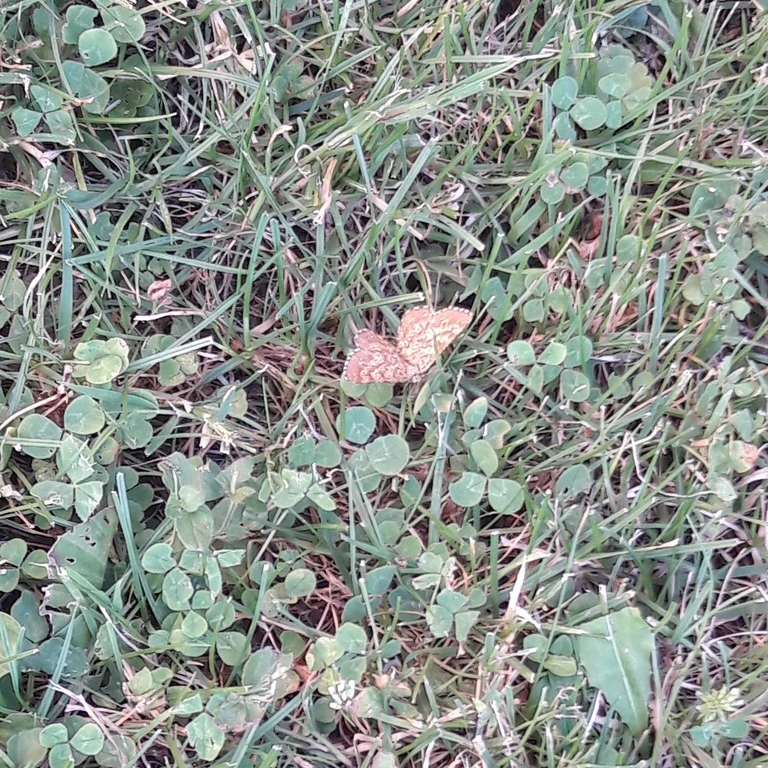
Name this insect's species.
Ematurga atomaria
